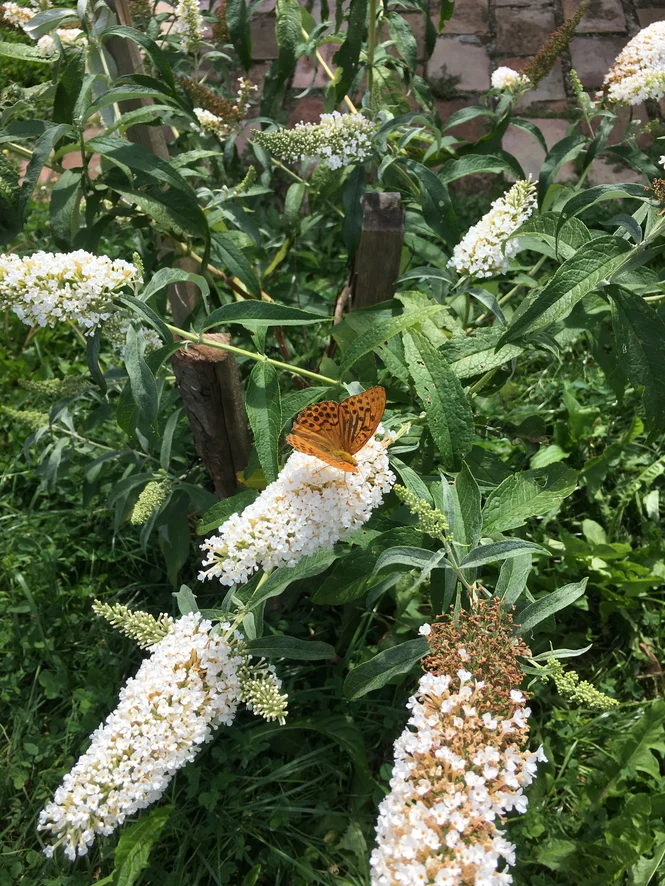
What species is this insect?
Argynnis paphia
